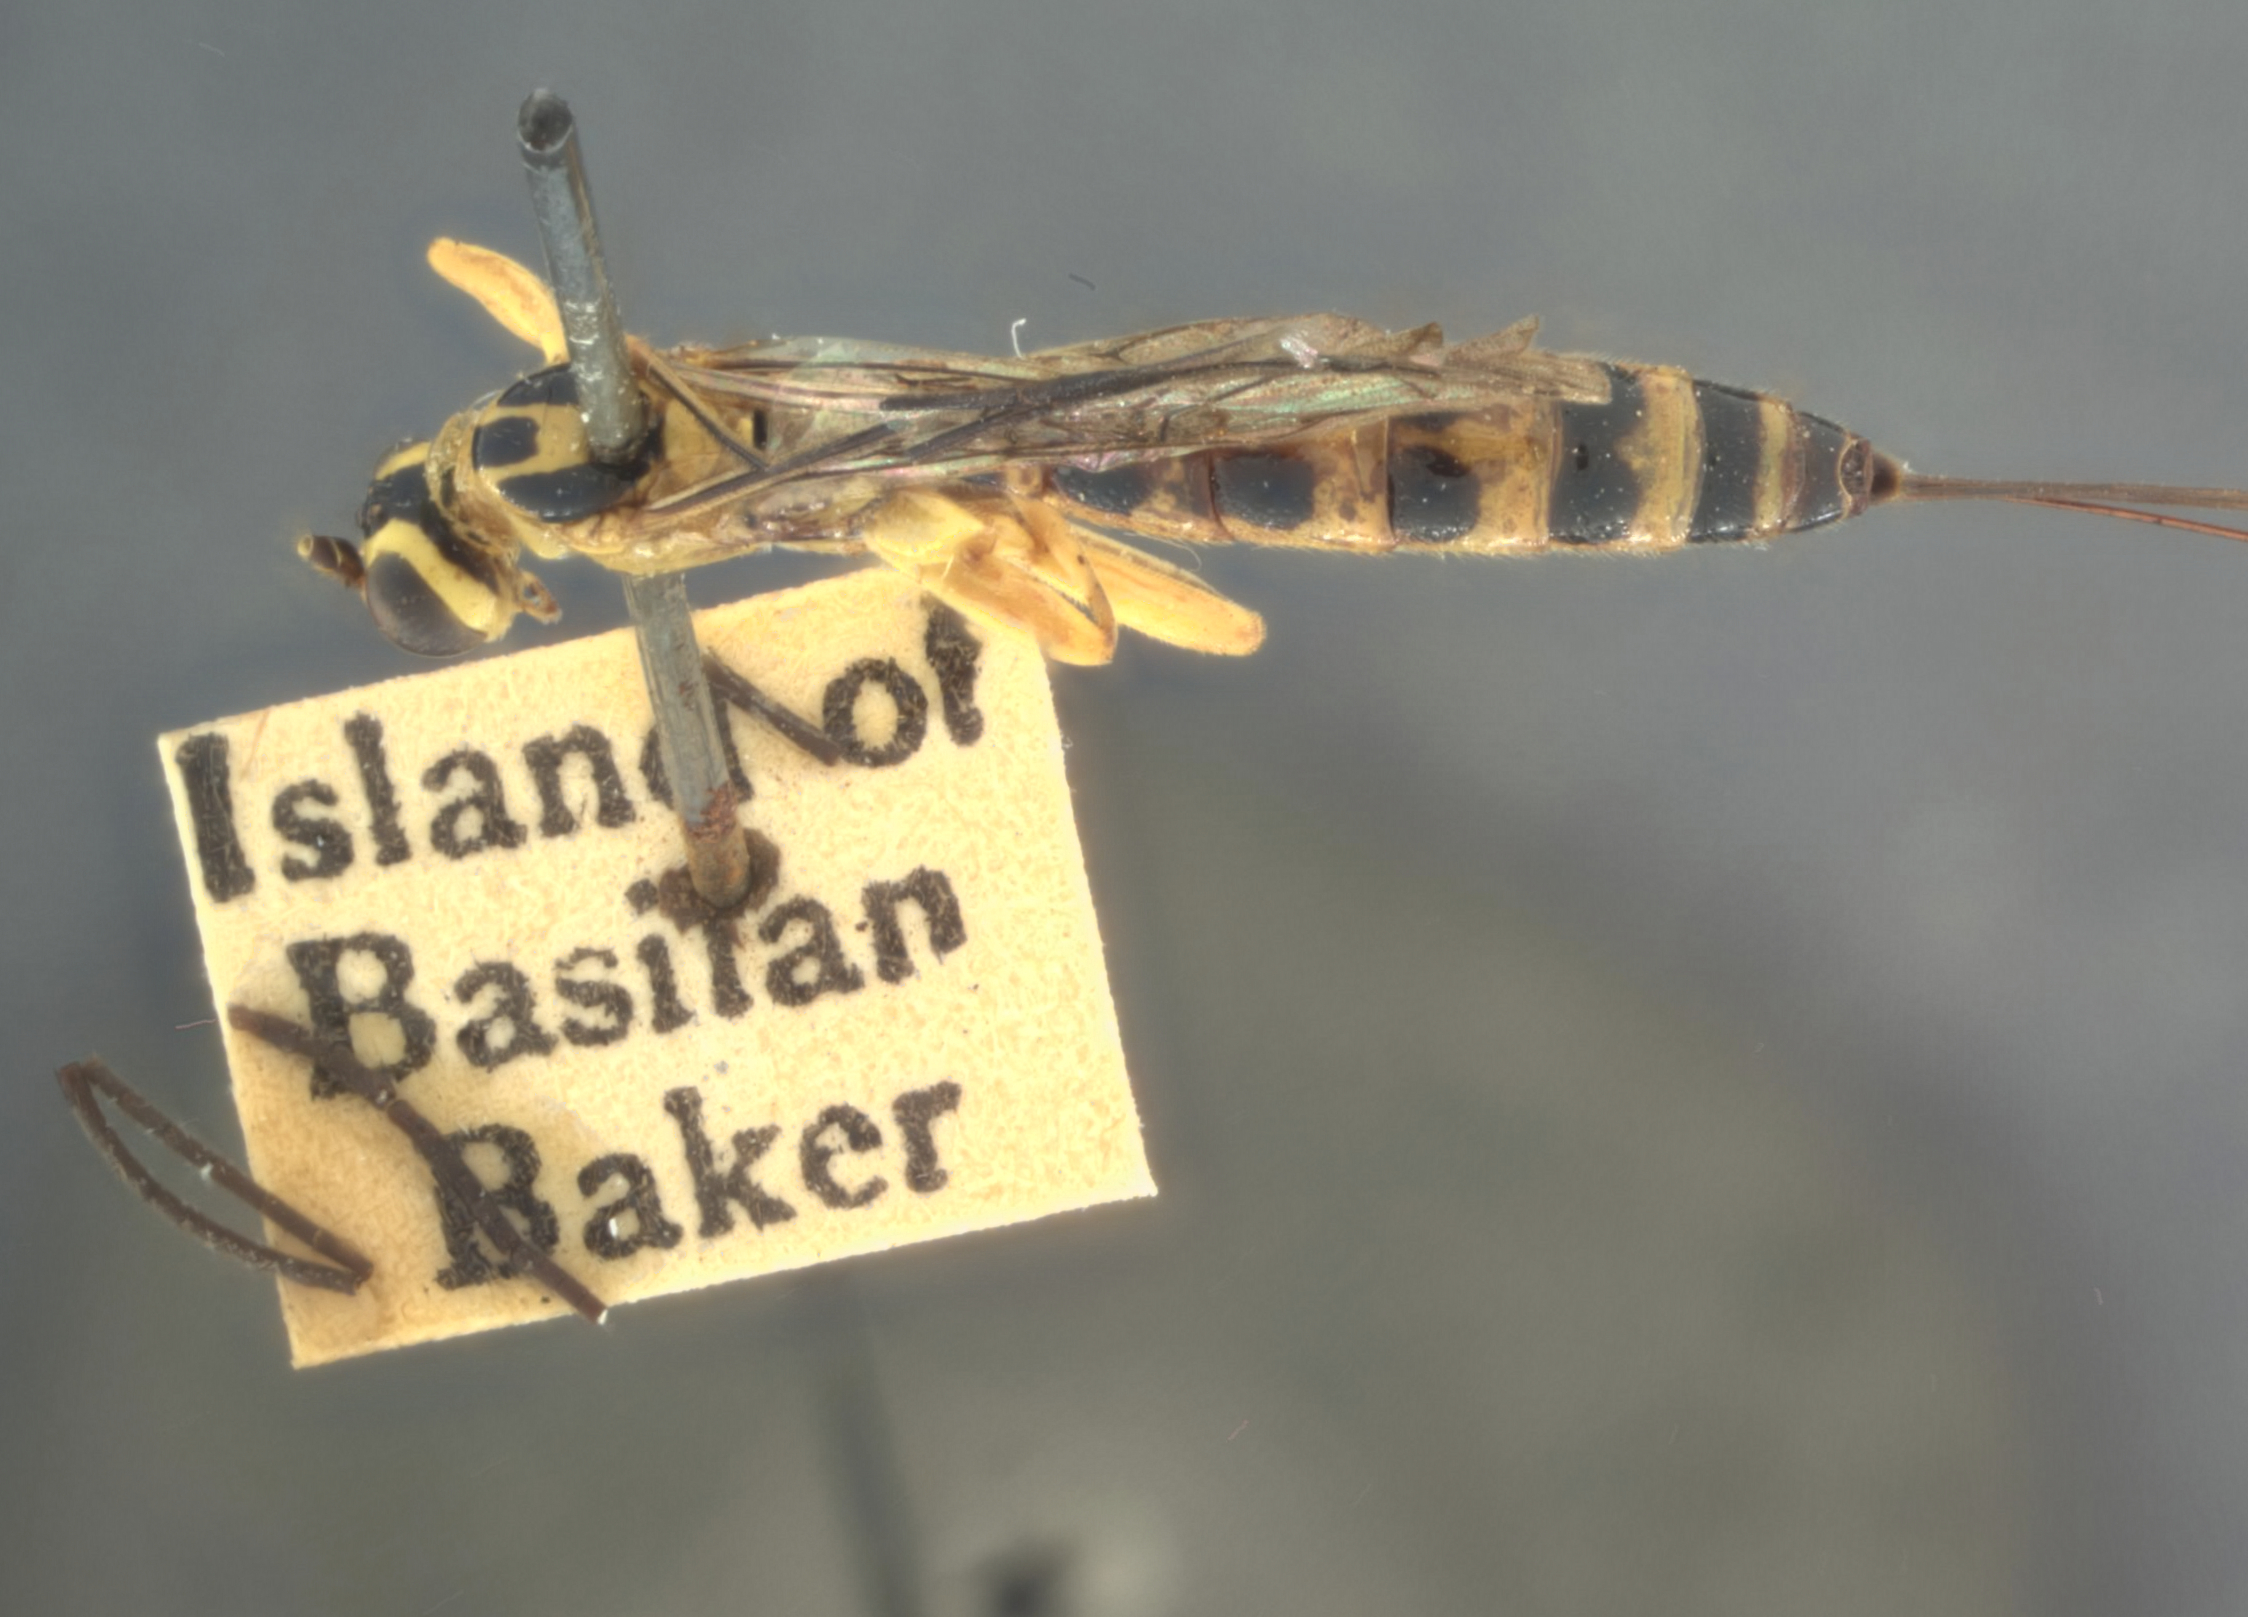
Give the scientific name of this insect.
Perithous virgulatus
